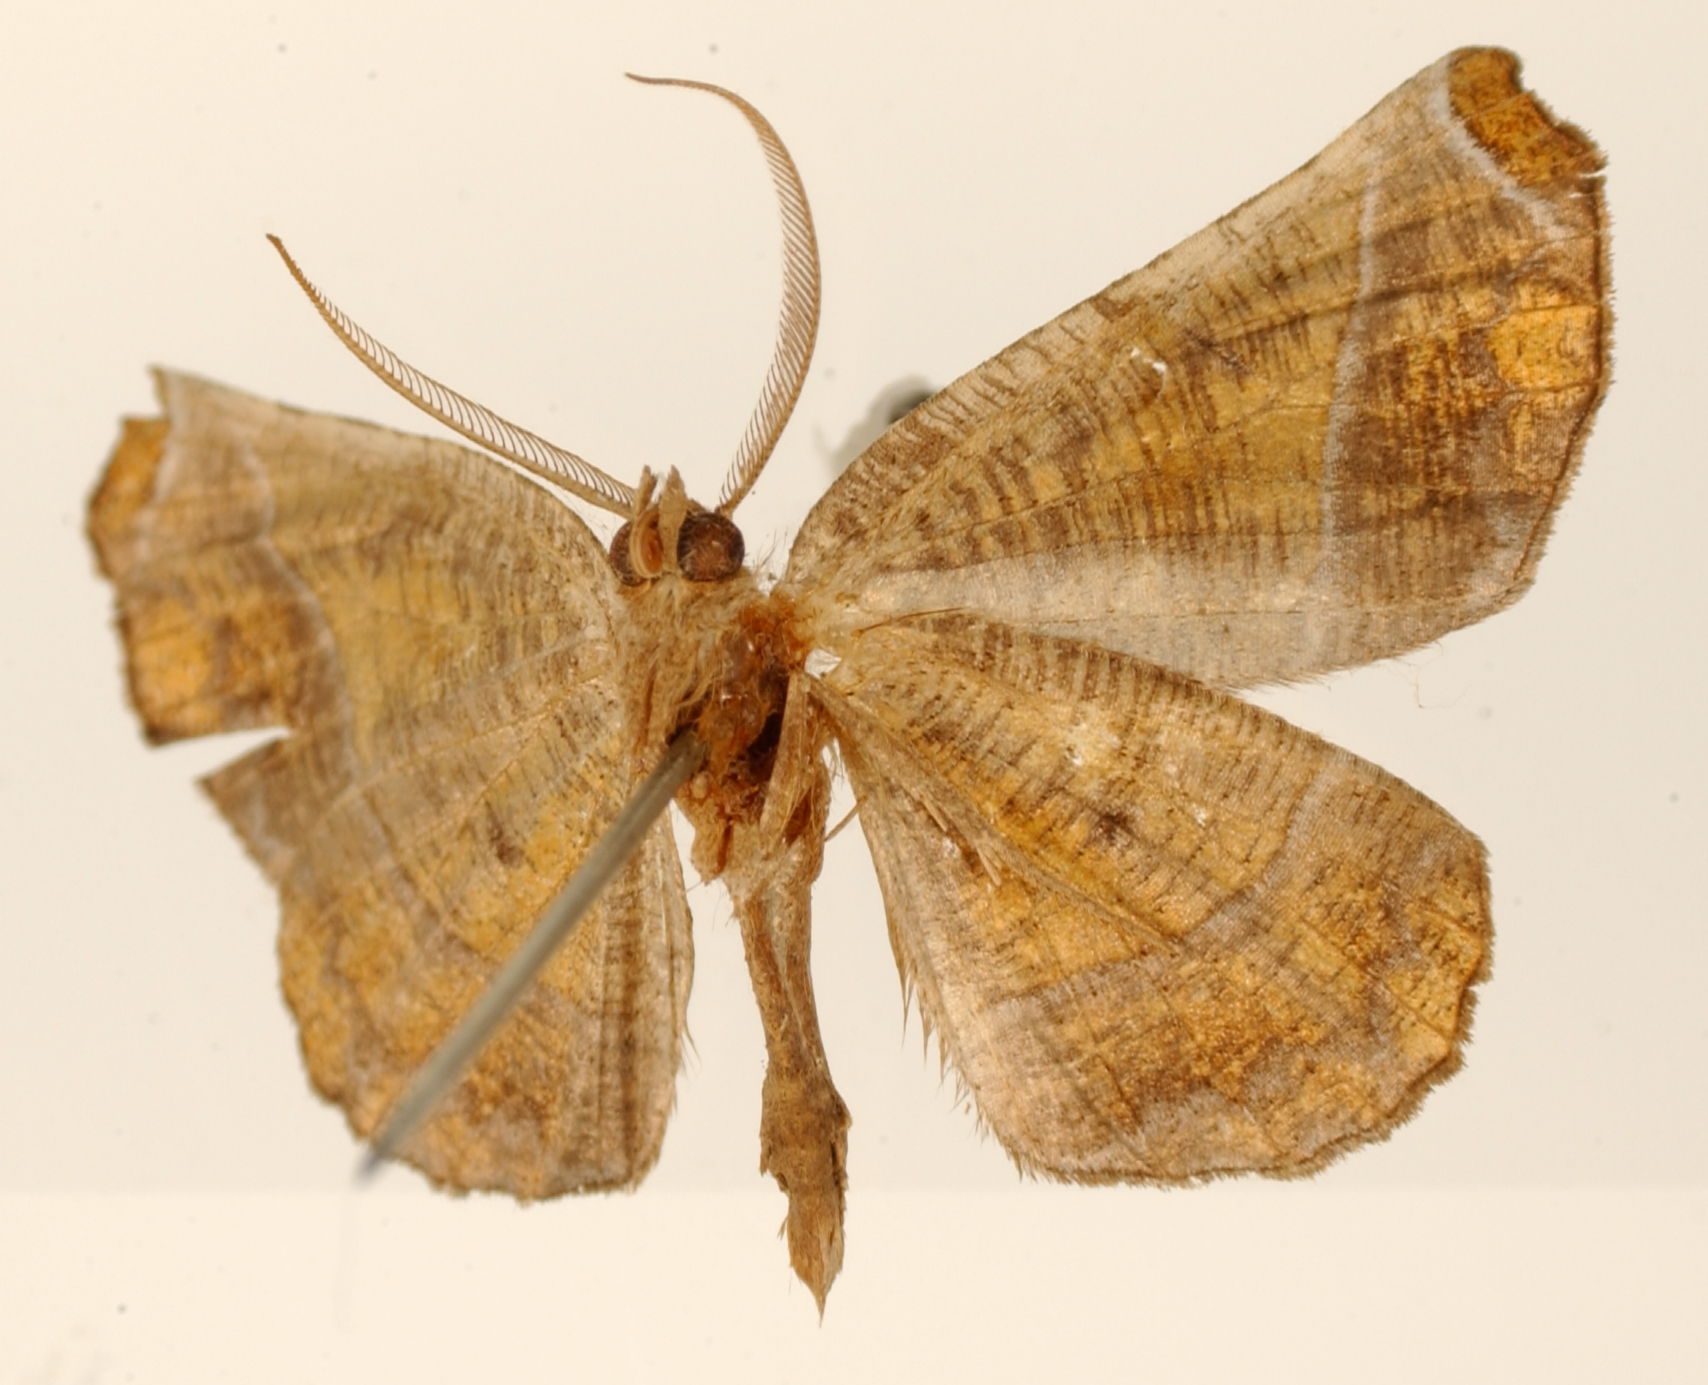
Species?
Selenia ricochetta
